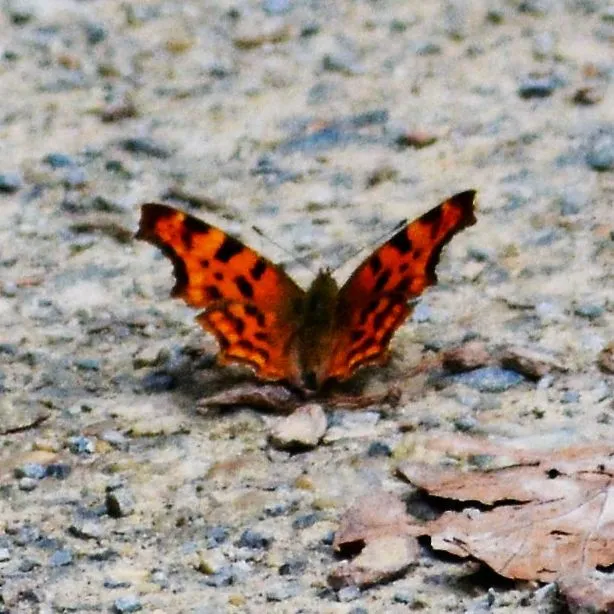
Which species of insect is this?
Polygonia c-album
